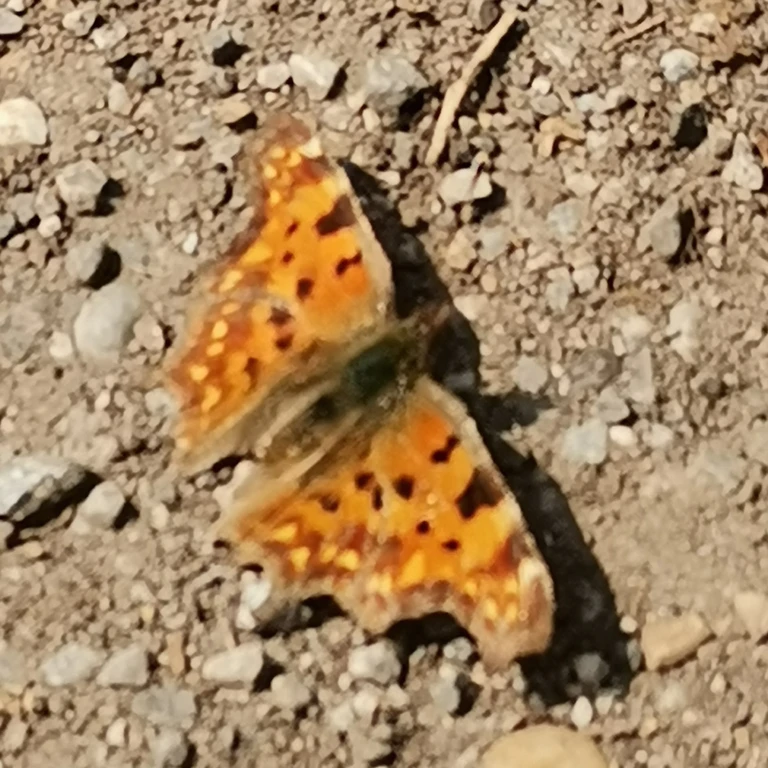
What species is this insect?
Polygonia c-album
